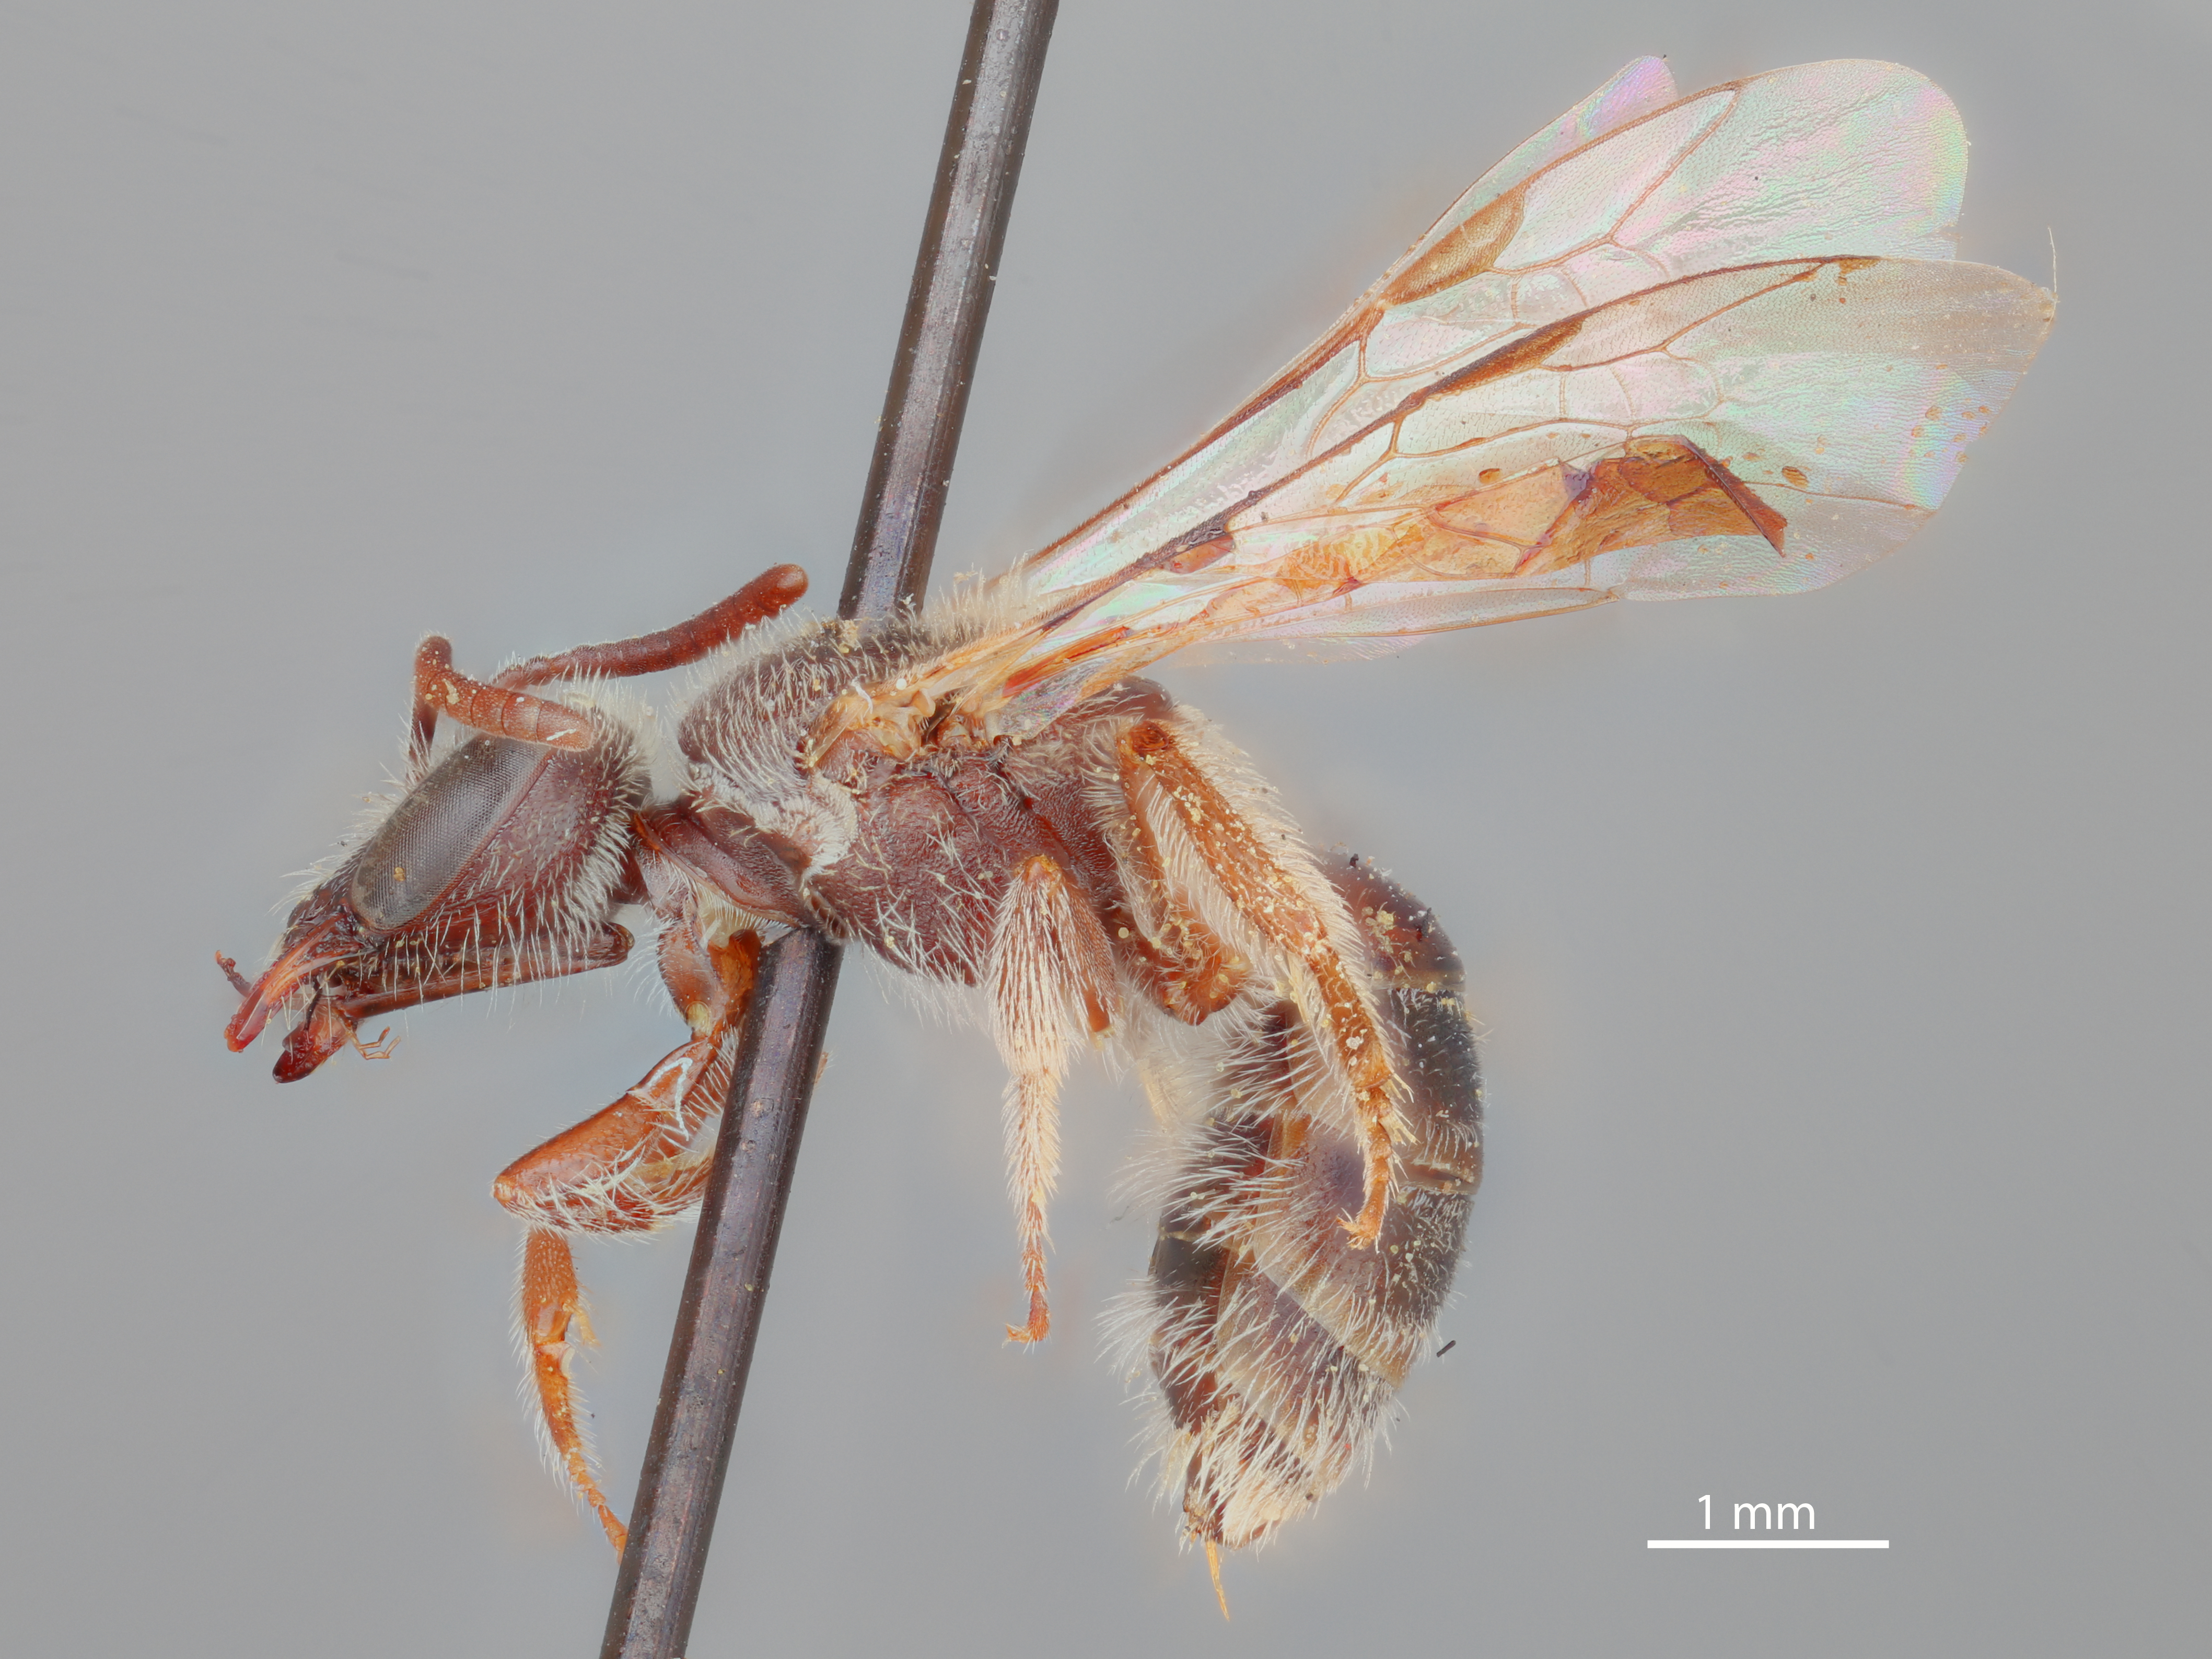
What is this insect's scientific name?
Halictus vaporellus
